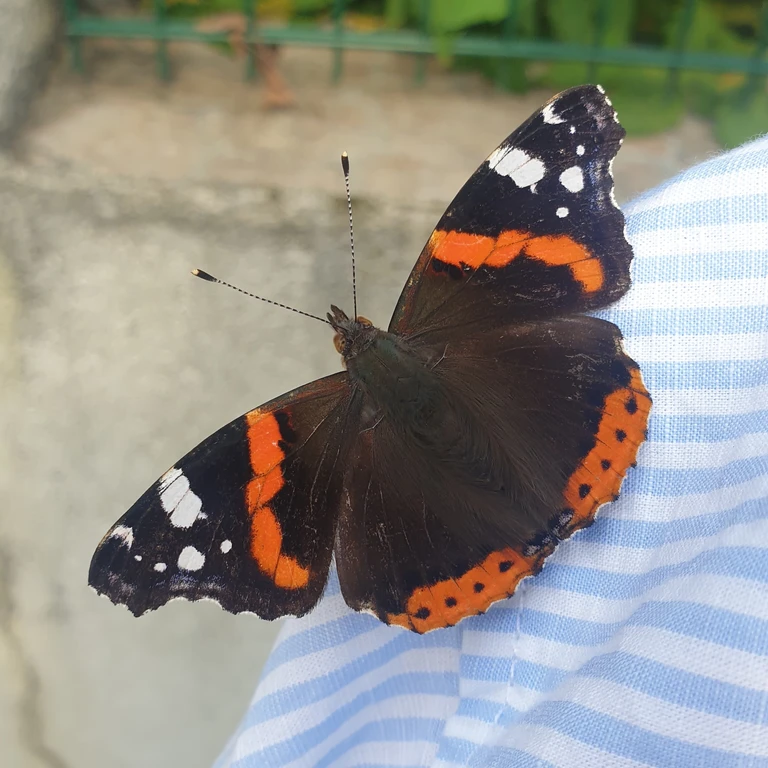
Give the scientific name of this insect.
Vanessa atalanta
